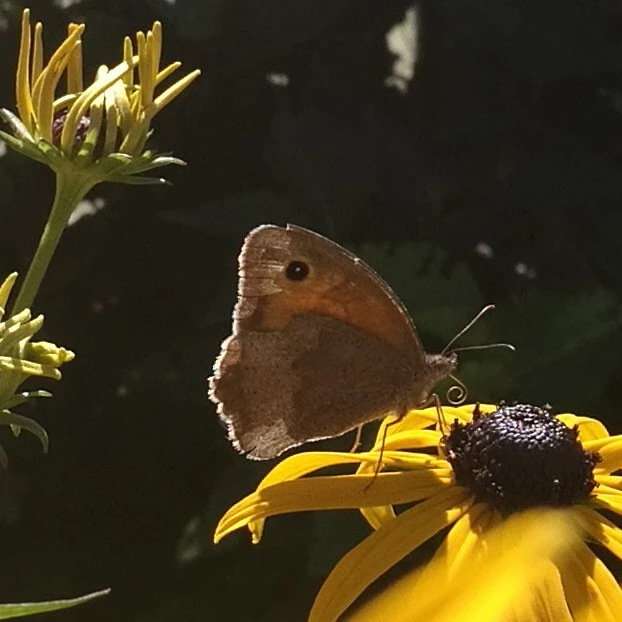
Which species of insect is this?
Maniola jurtina
